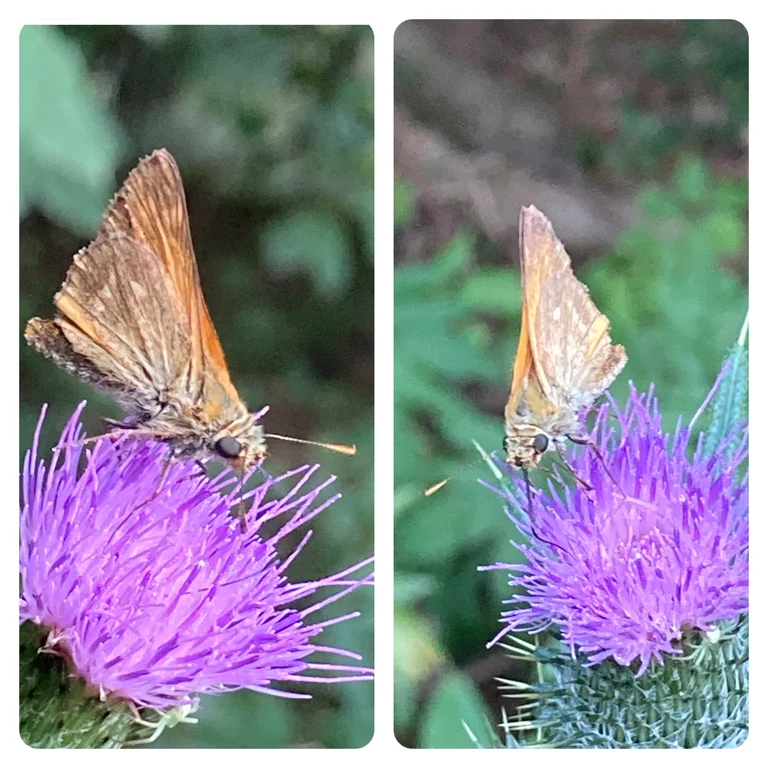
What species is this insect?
Ochlodes sylvanus (also Ochlodes venata)
